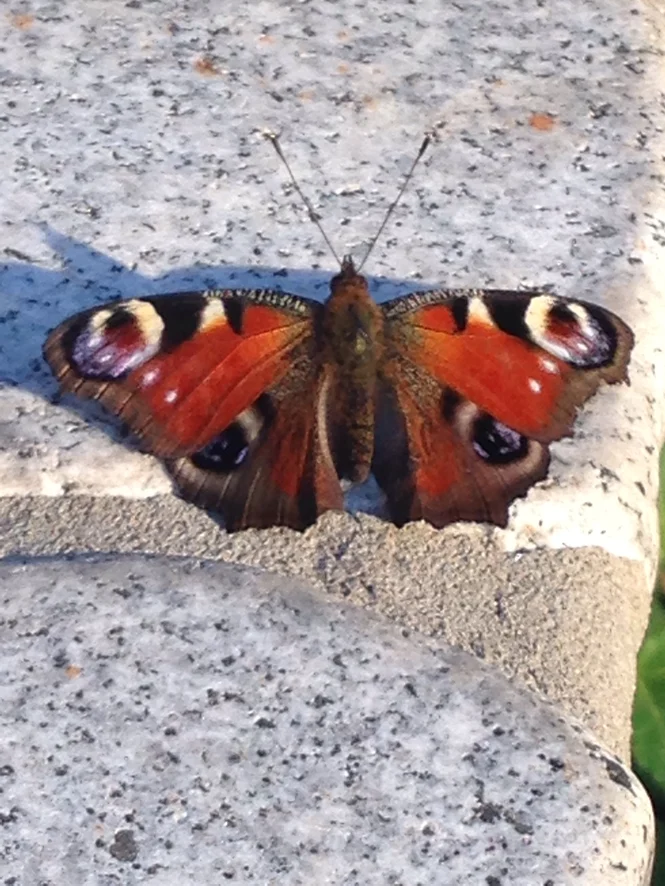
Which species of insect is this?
Aglais io
